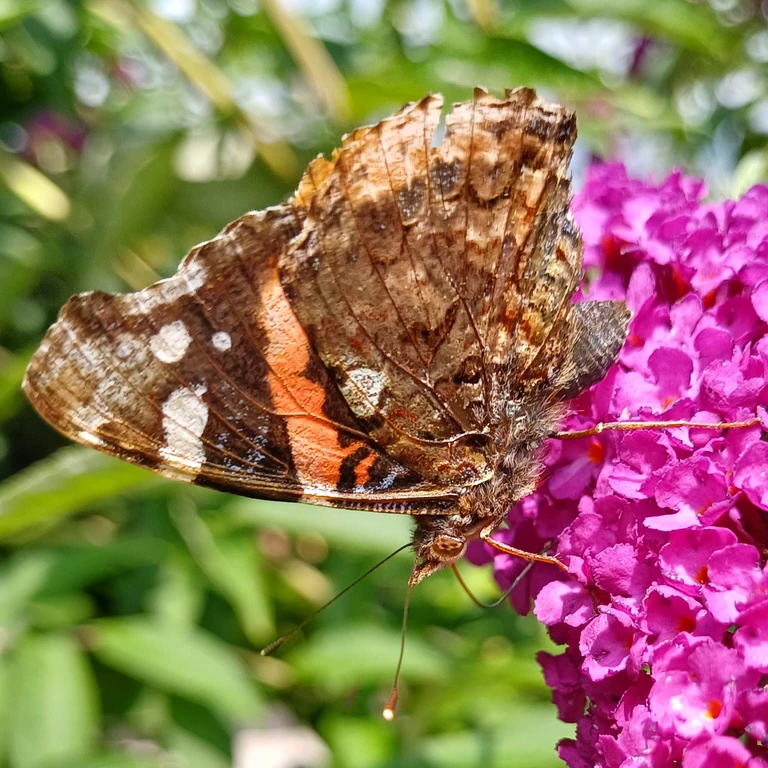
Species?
Vanessa atalanta
